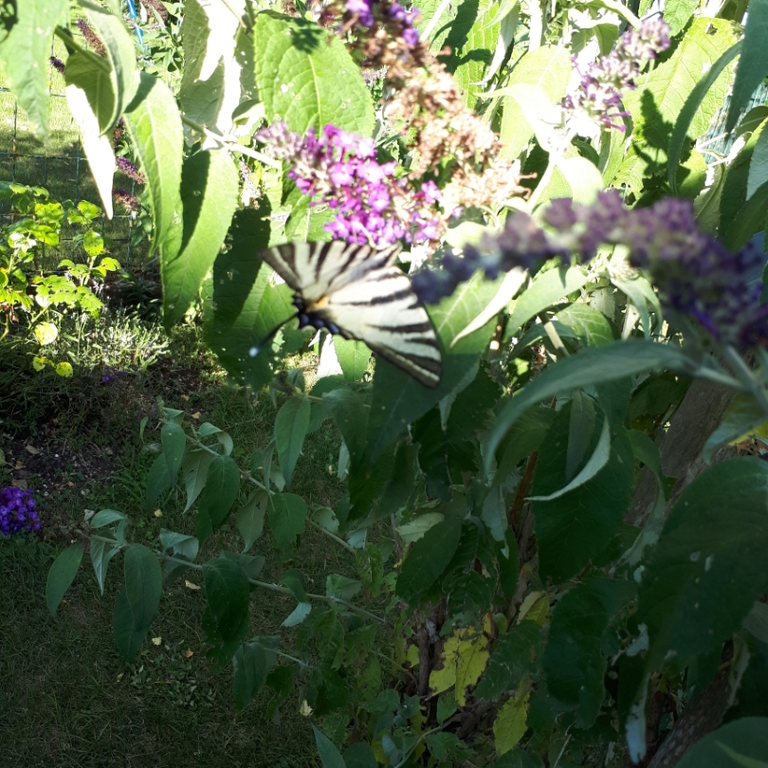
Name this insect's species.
Iphiclides podalirius
